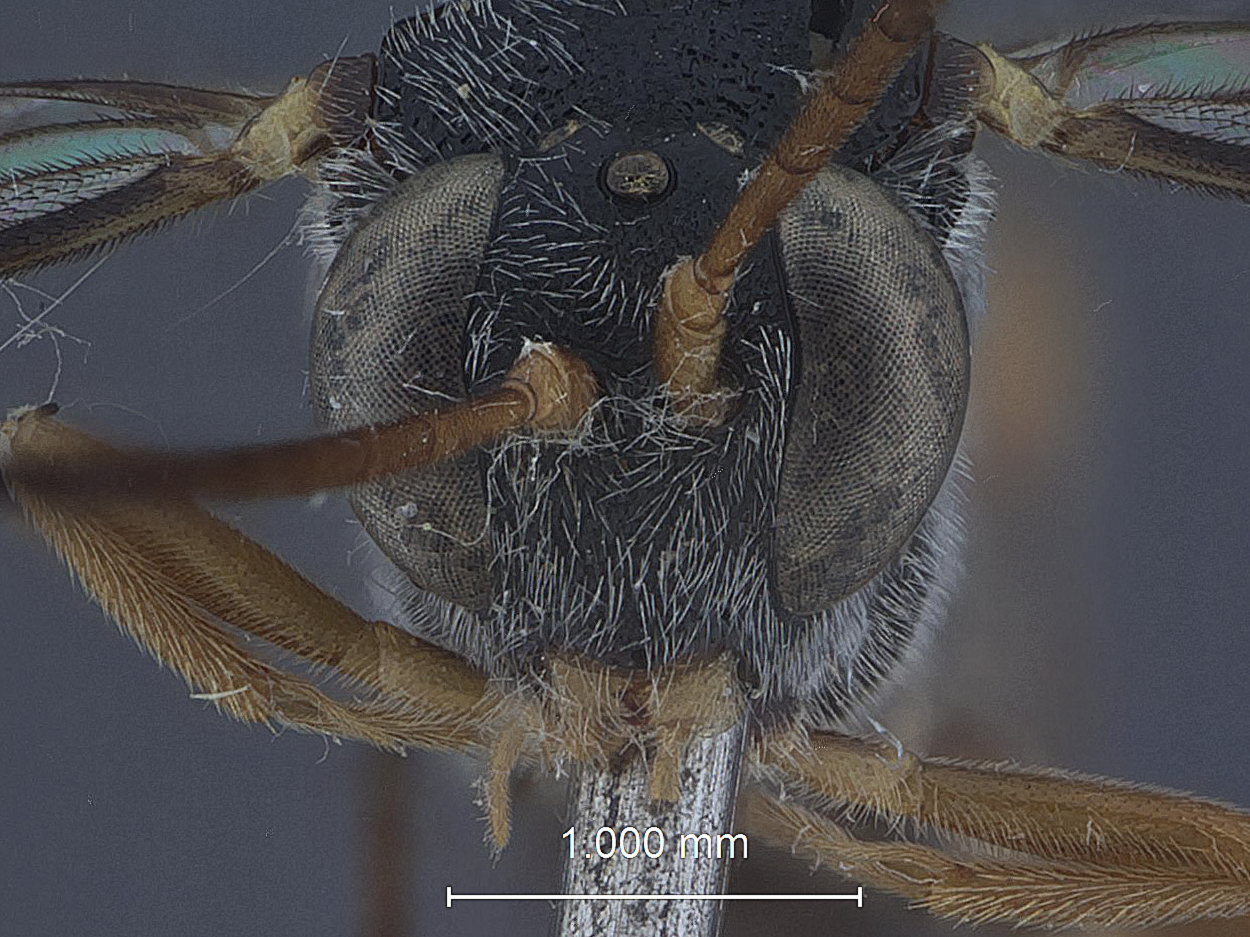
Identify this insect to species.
Prochas theclae
